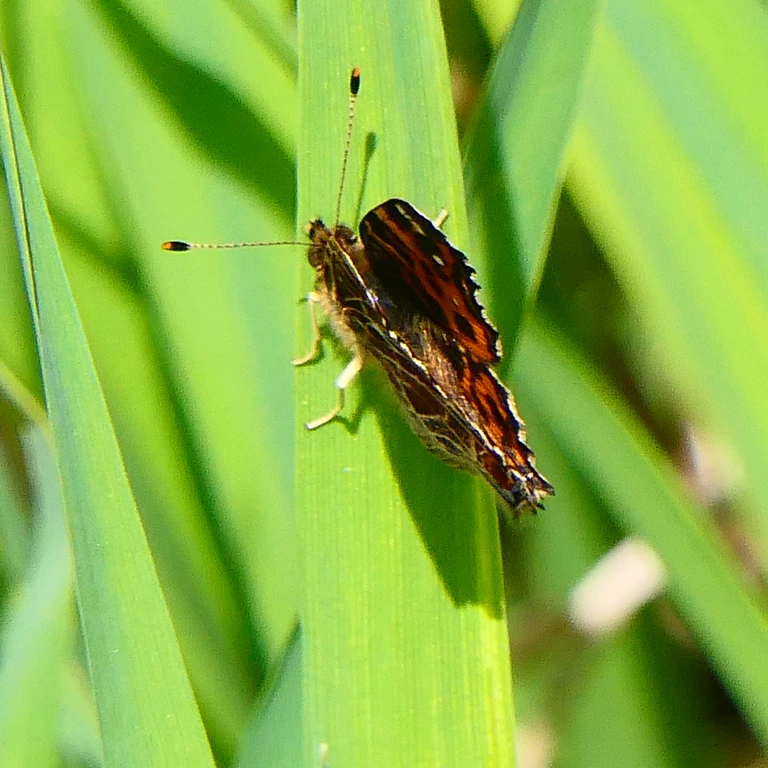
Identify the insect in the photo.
Araschnia levana
